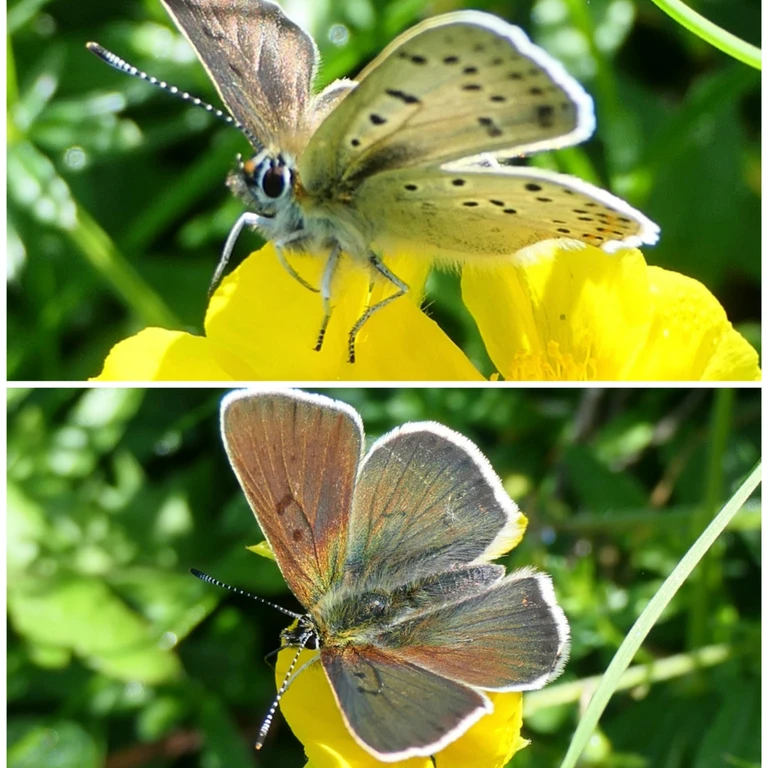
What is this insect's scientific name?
Lycaena tityrus (also Loweia tityrus)
